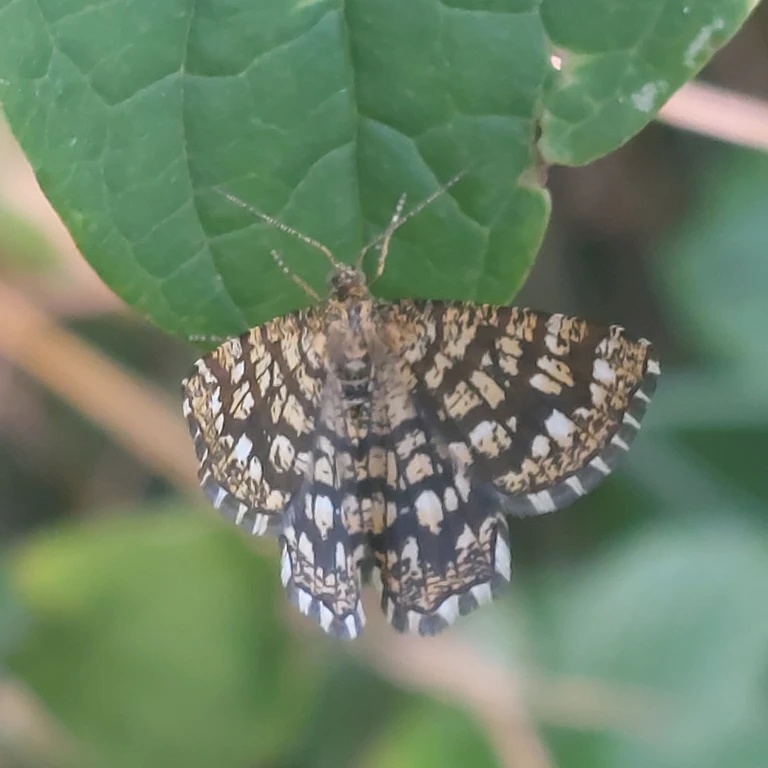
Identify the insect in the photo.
Chiasmia clathrata
